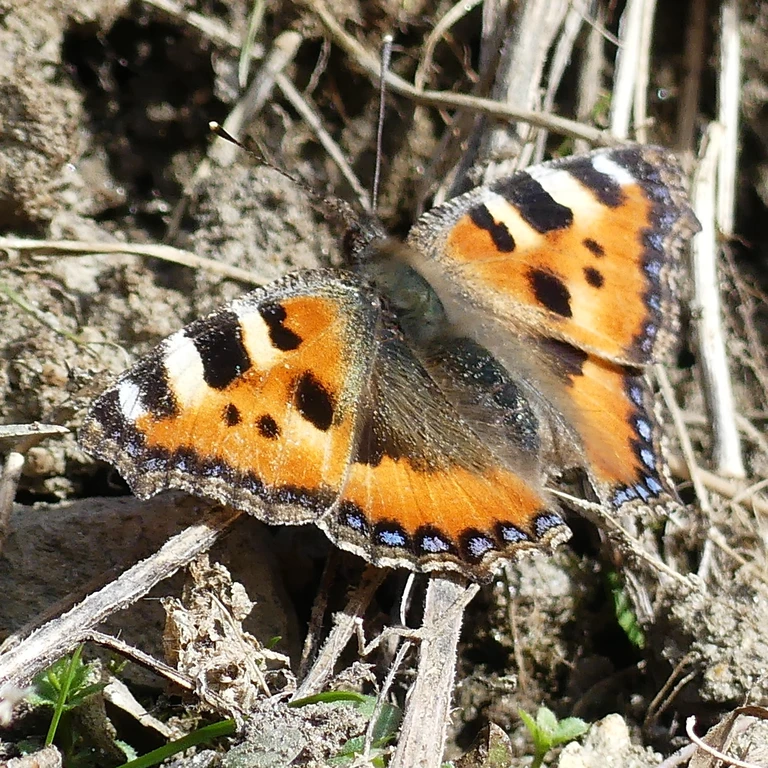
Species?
Aglais urticae
